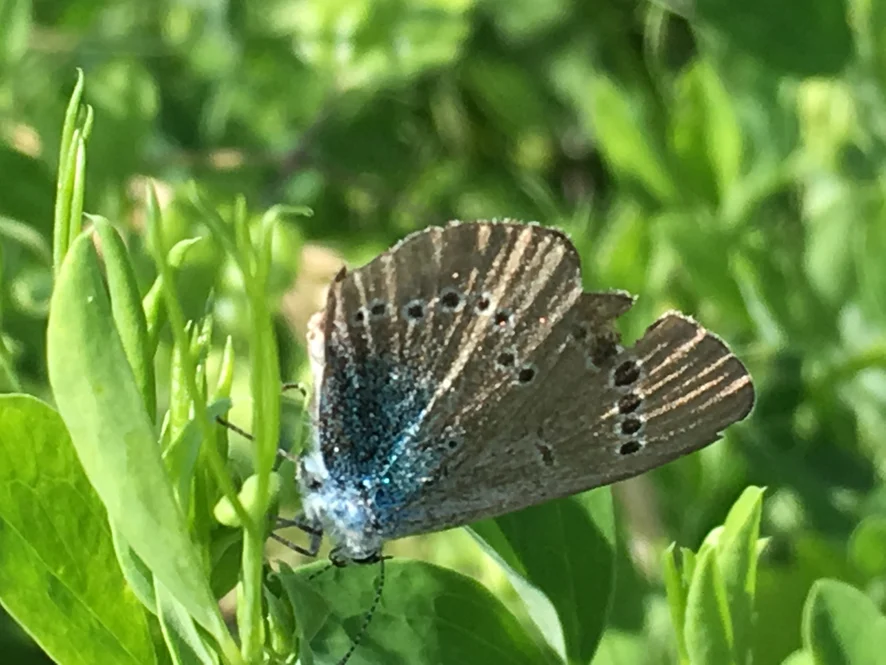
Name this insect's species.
Glaucopsyche alexis
